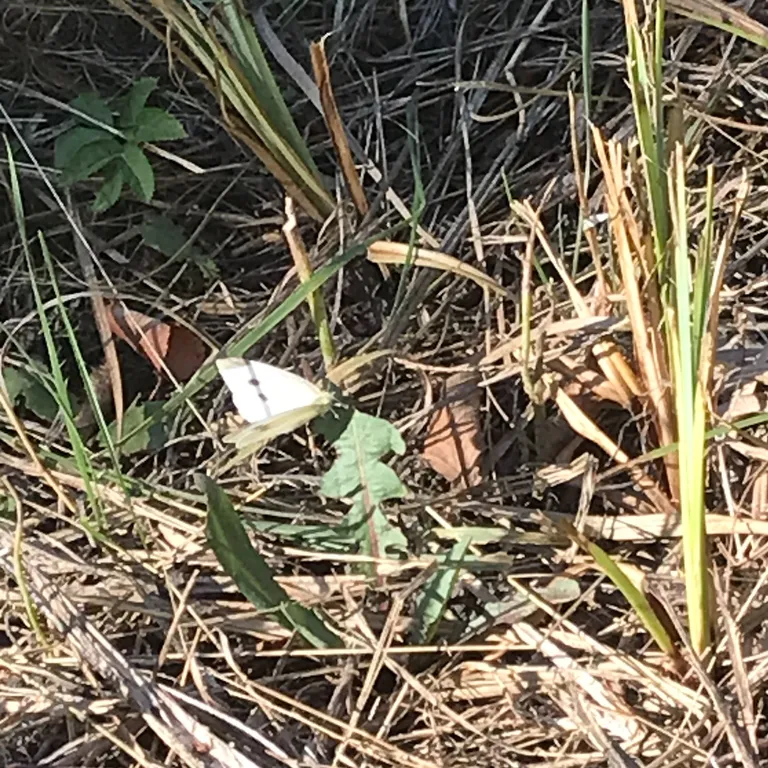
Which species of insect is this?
Pieris rapae
